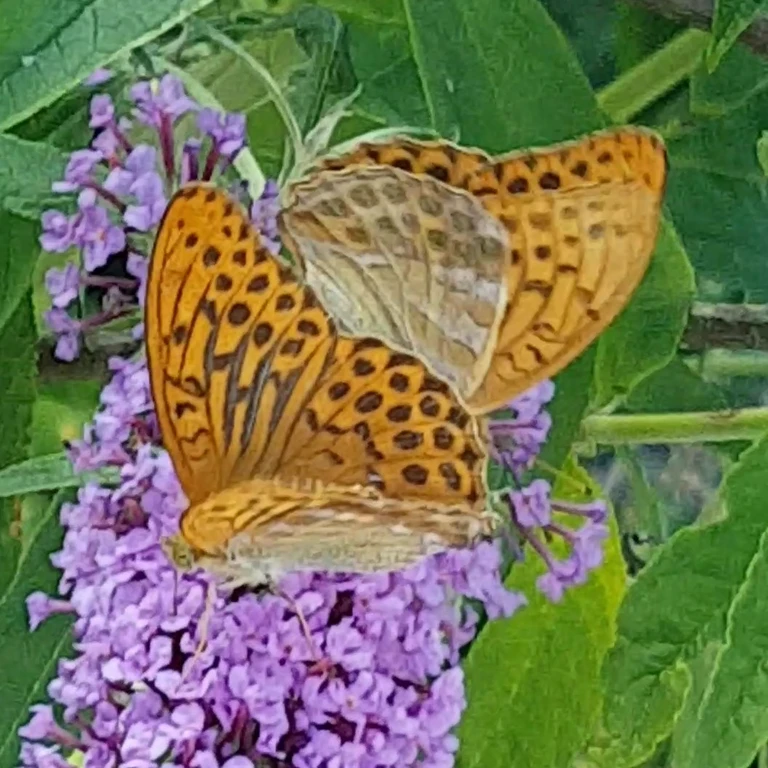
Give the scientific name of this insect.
Argynnis paphia
